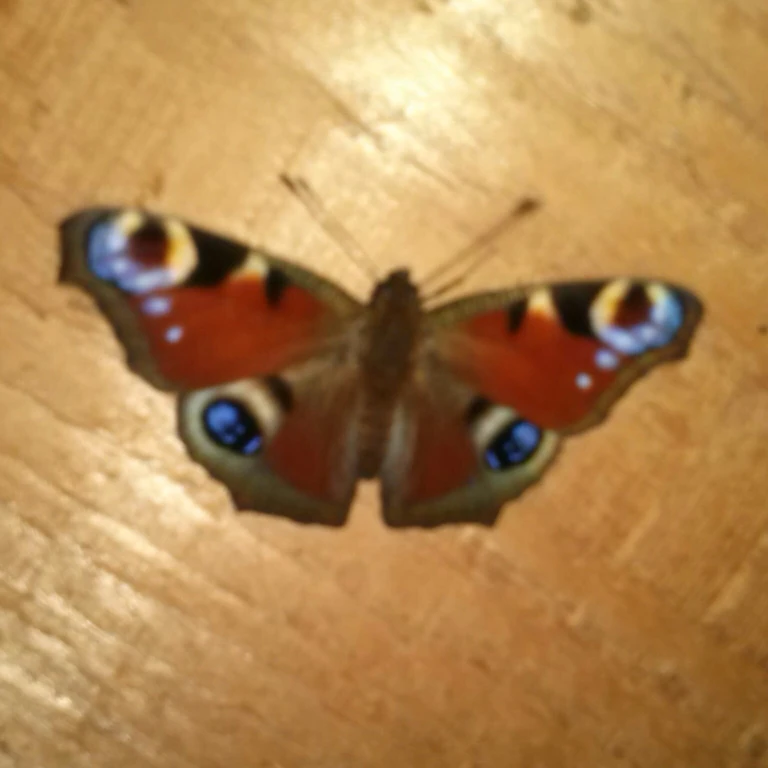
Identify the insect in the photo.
Aglais io
